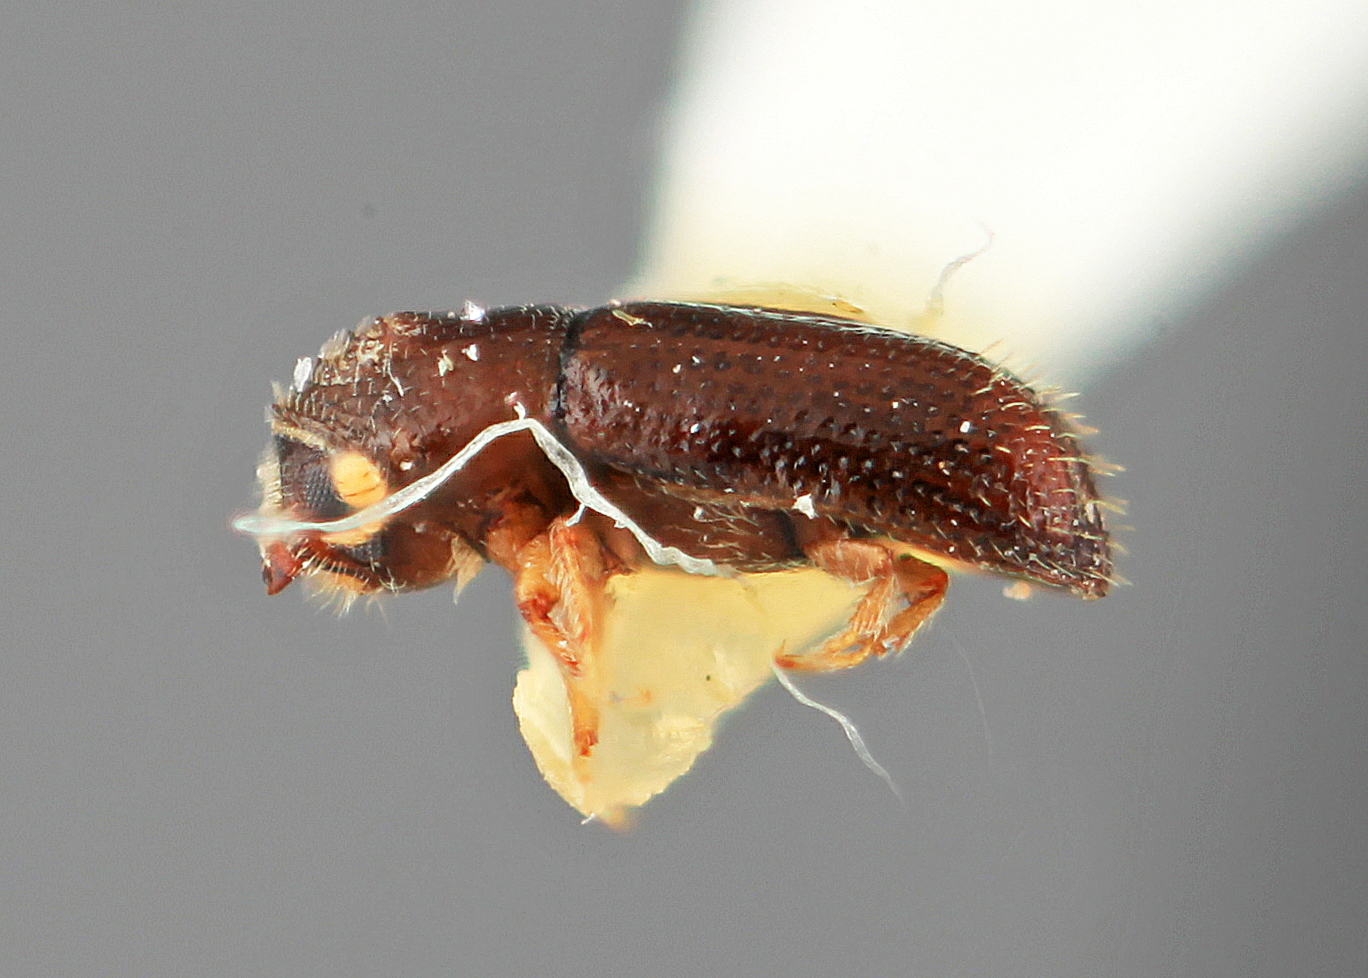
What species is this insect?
Pityophthorus pusillus
